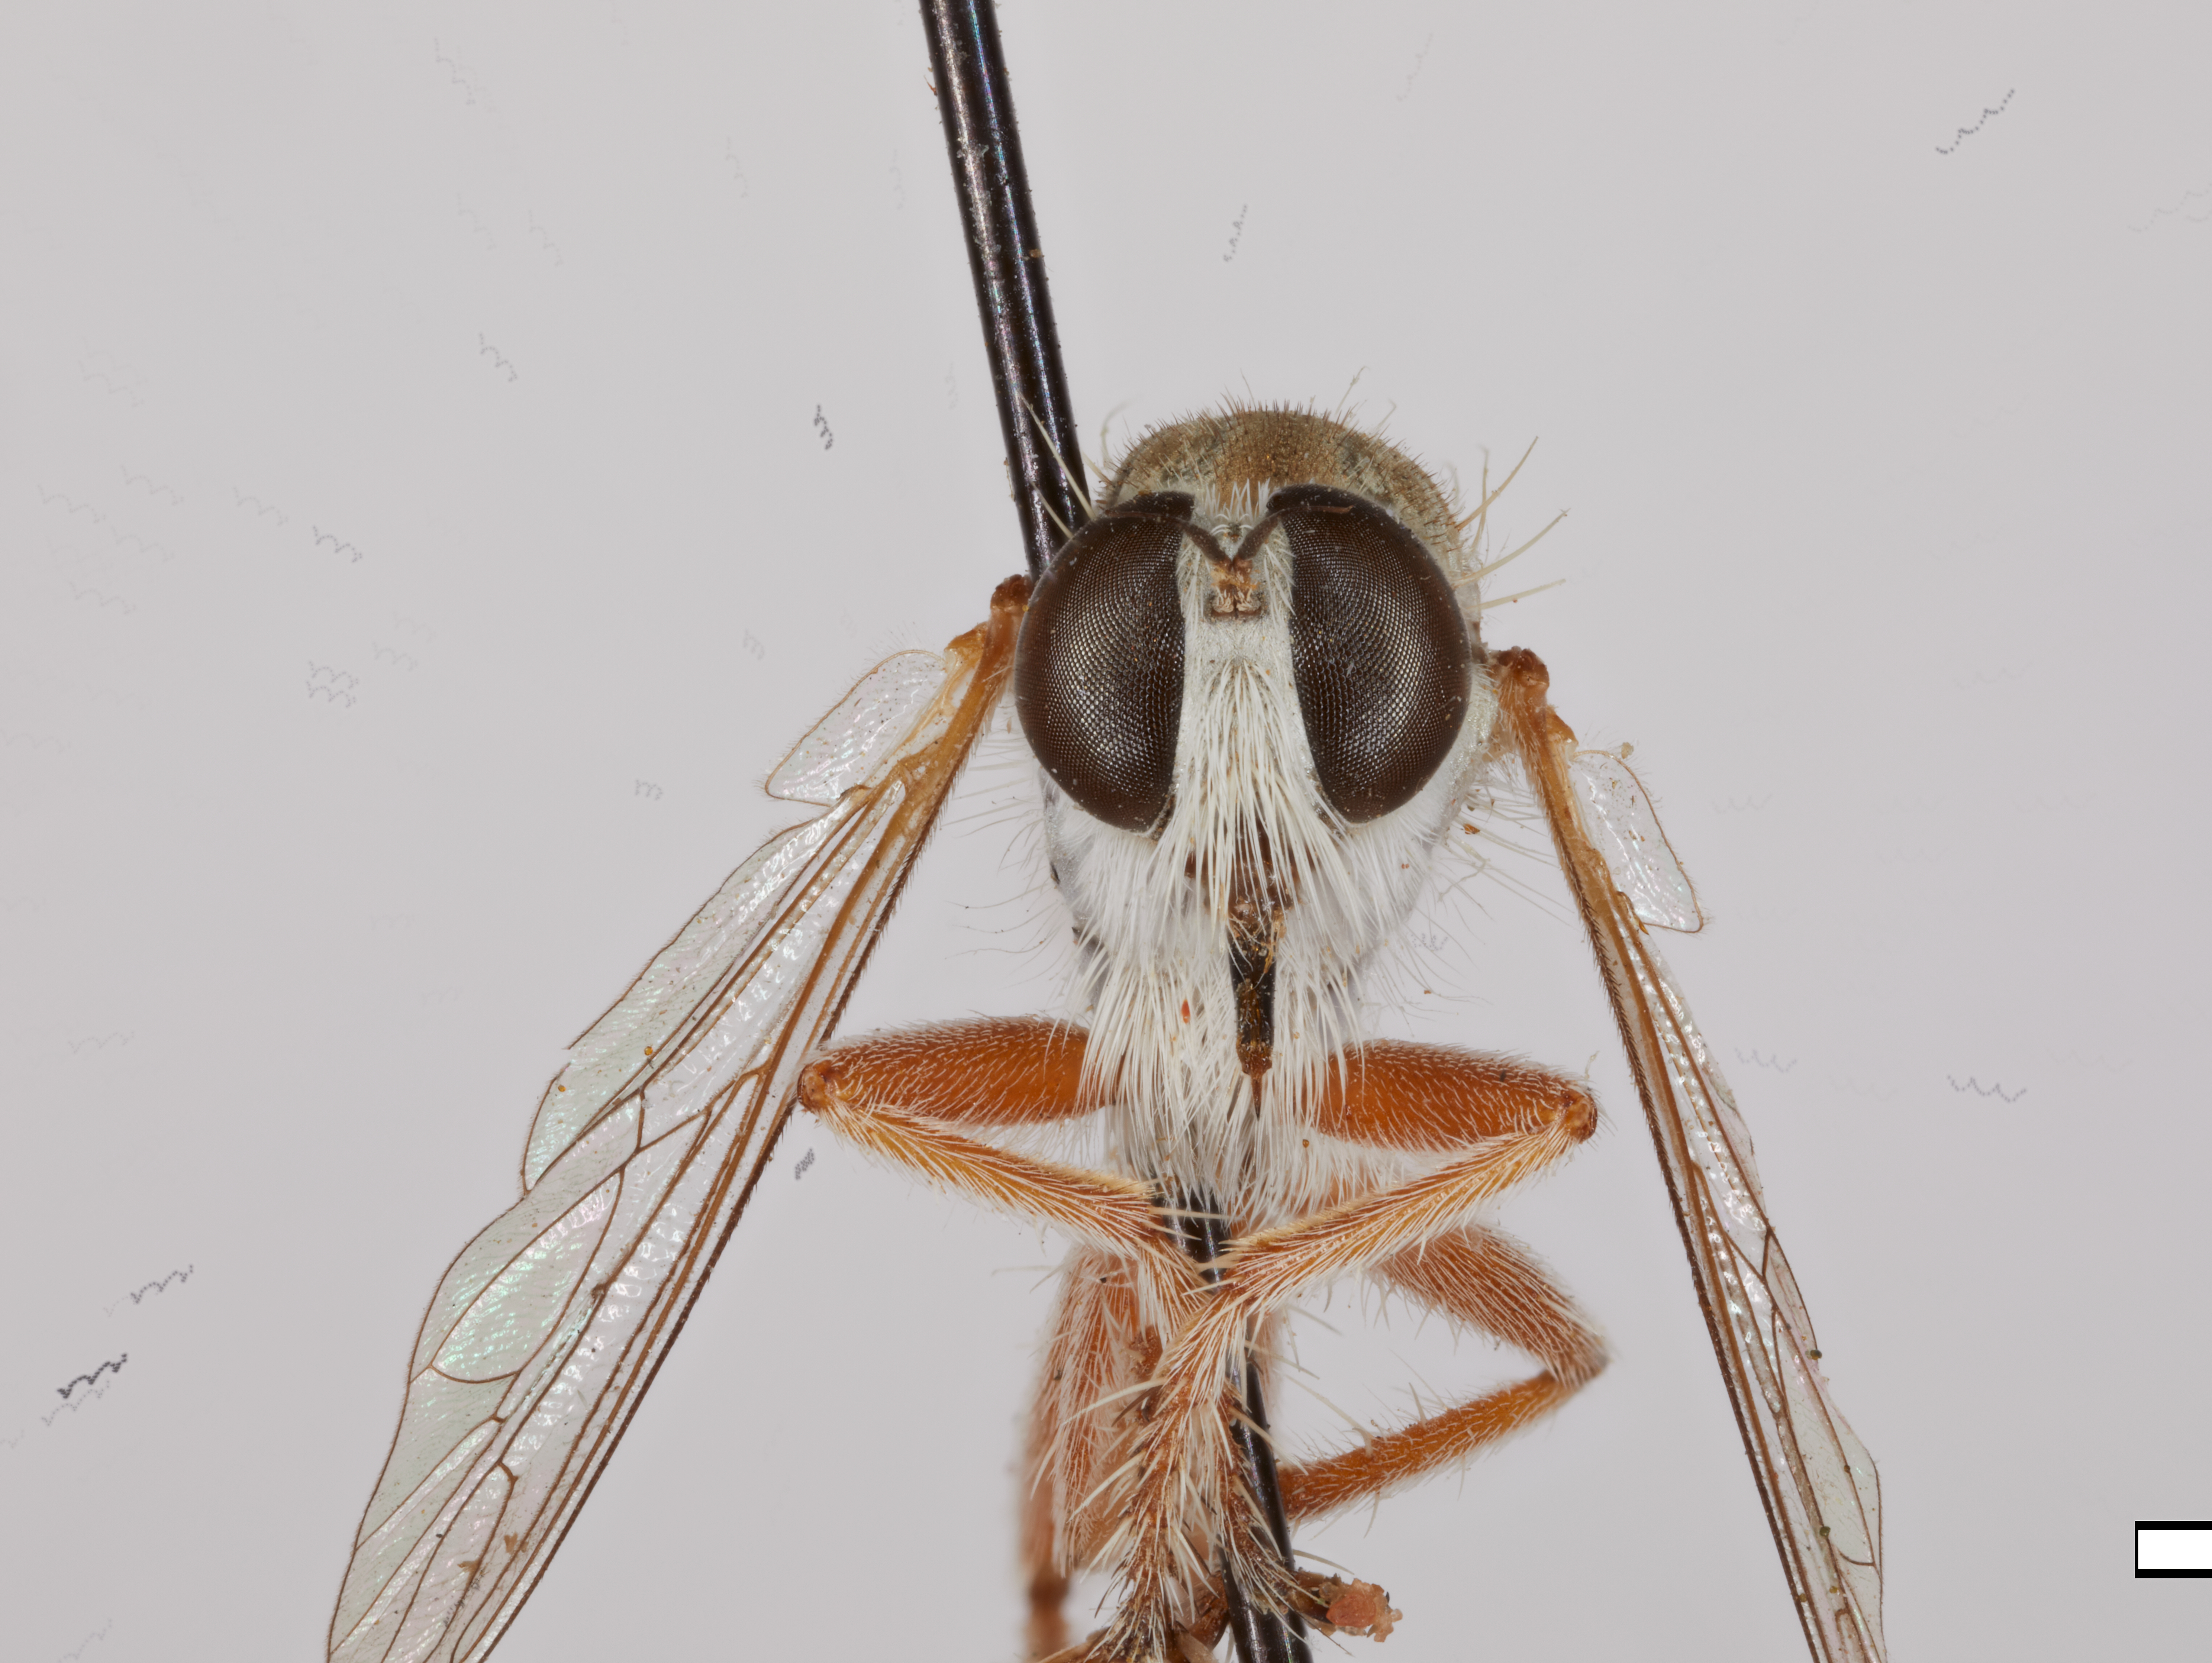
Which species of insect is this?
Asilus delicatulus
